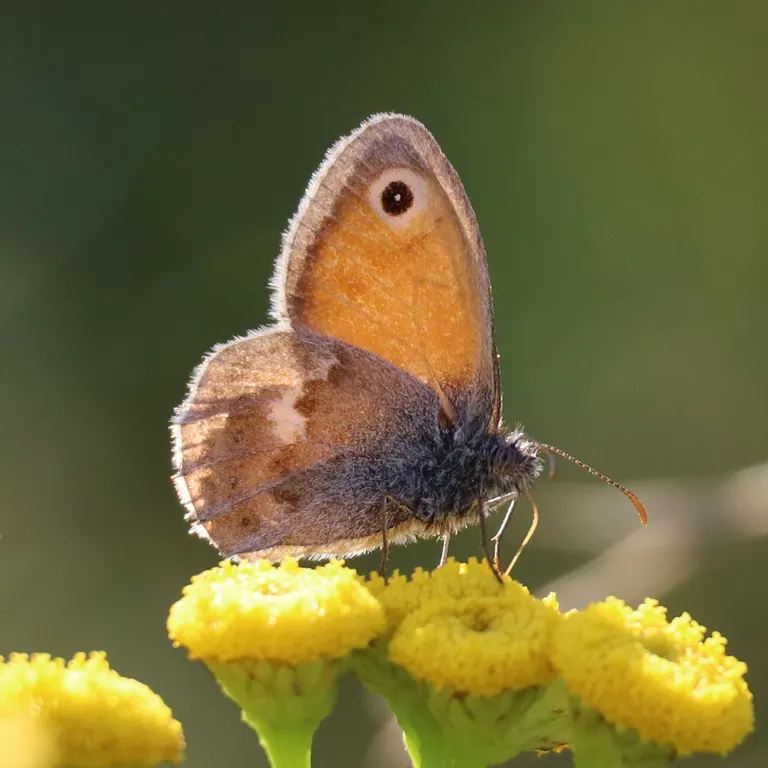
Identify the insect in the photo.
Coenonympha pamphilus
